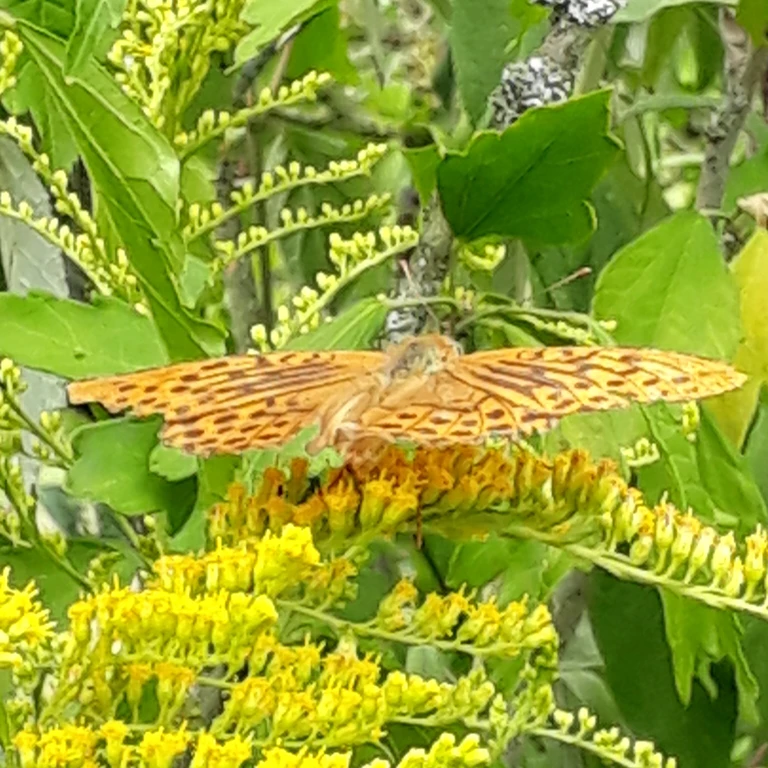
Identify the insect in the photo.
Argynnis paphia
